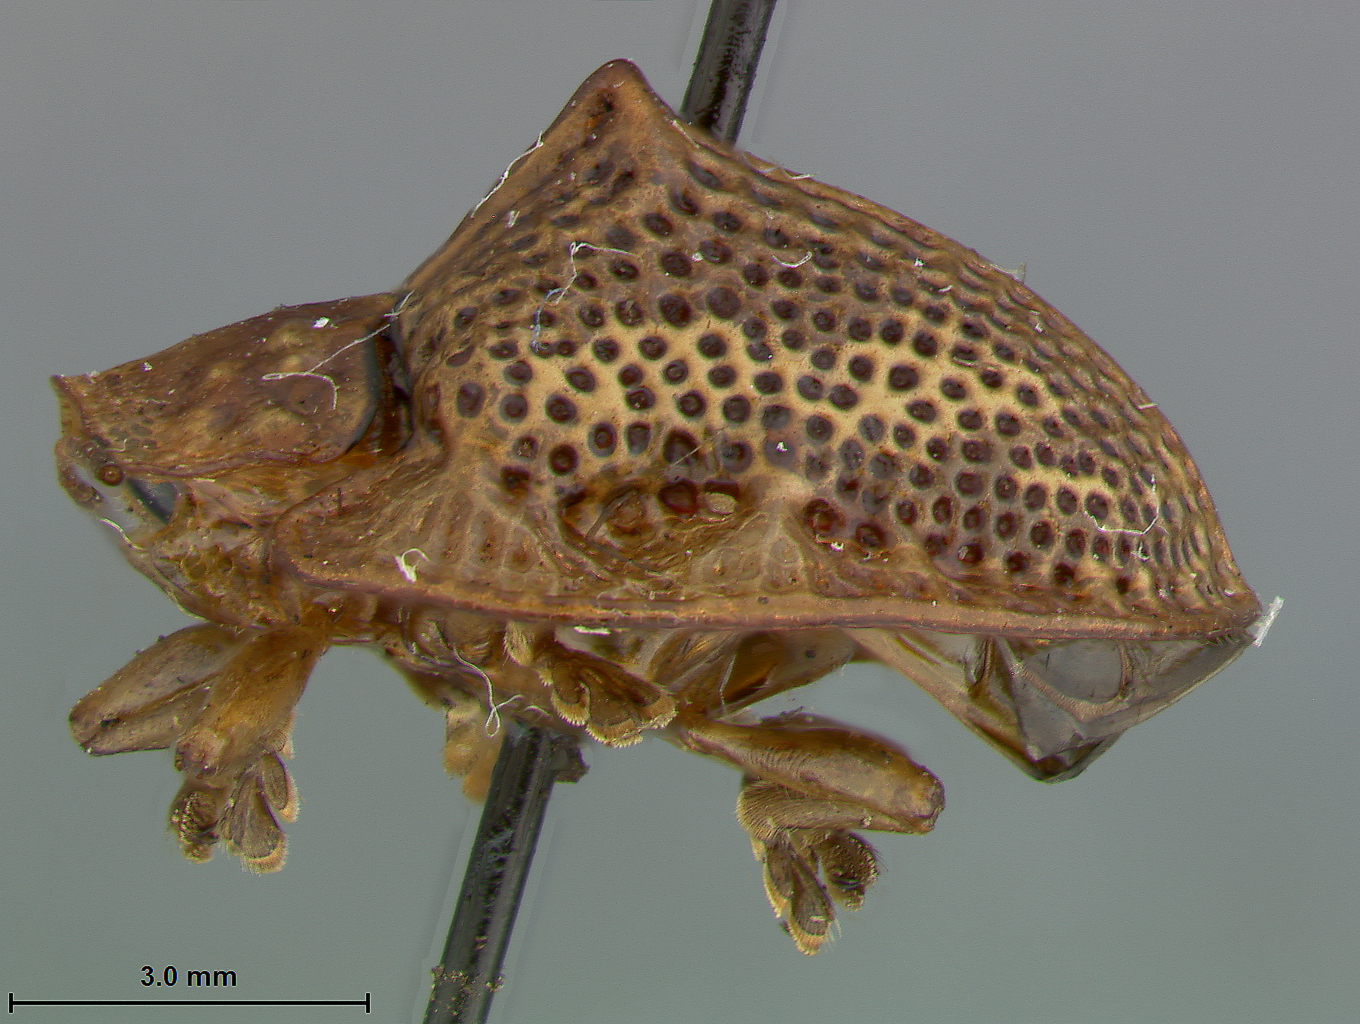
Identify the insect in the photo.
Paratrikona turritella
